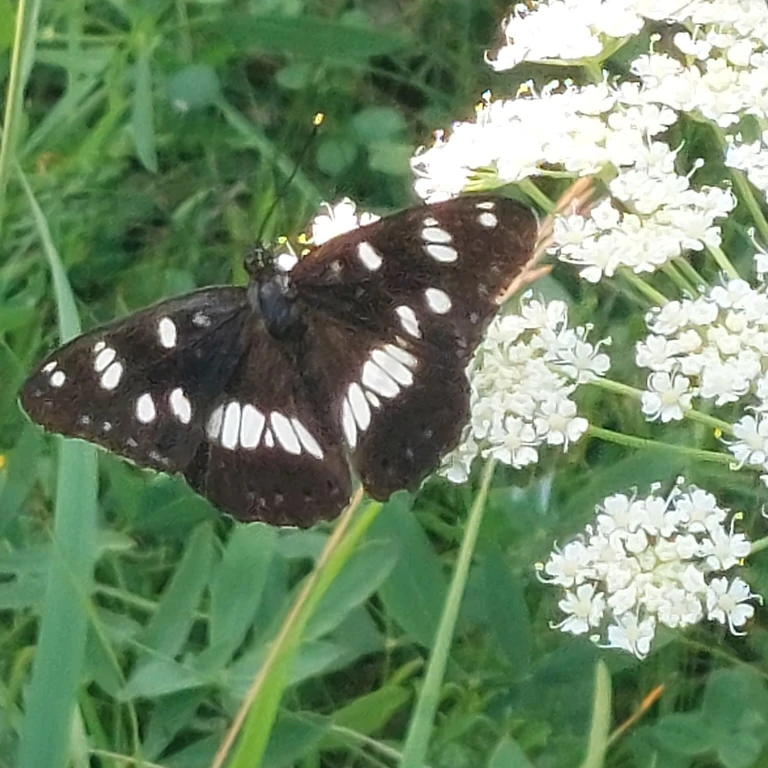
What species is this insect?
Limenitis reducta
